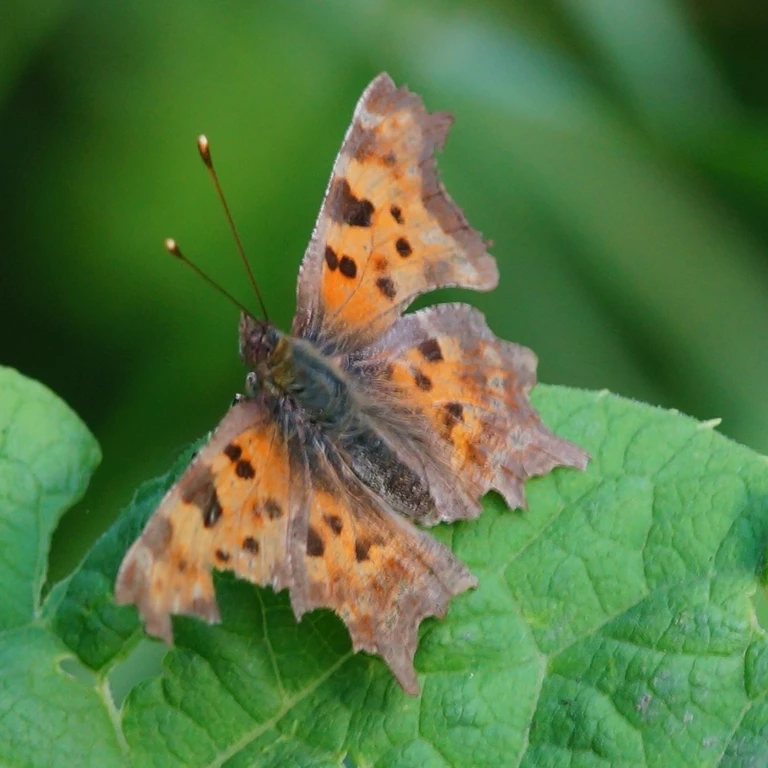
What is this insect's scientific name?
Polygonia c-album
